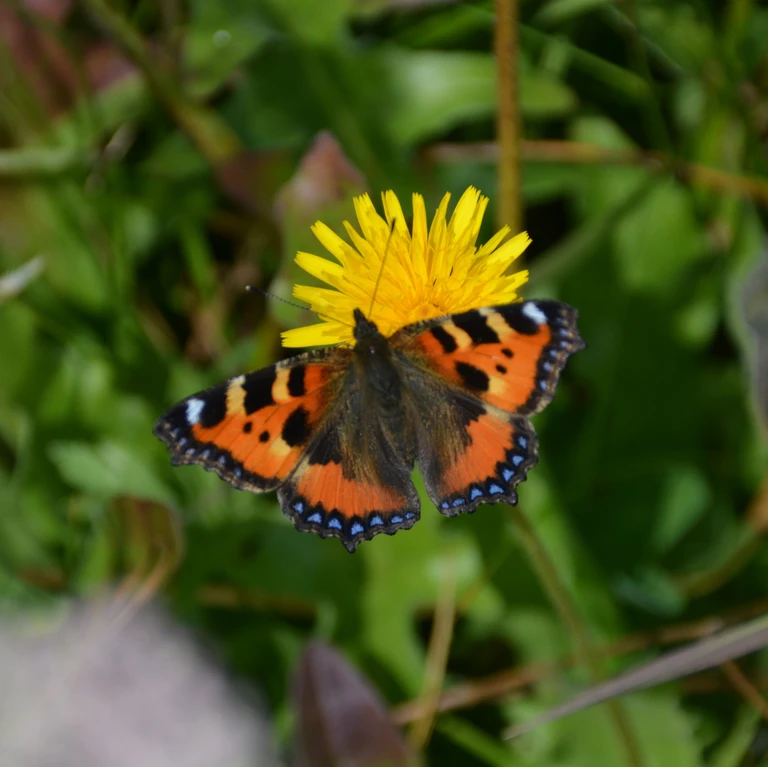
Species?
Aglais urticae
